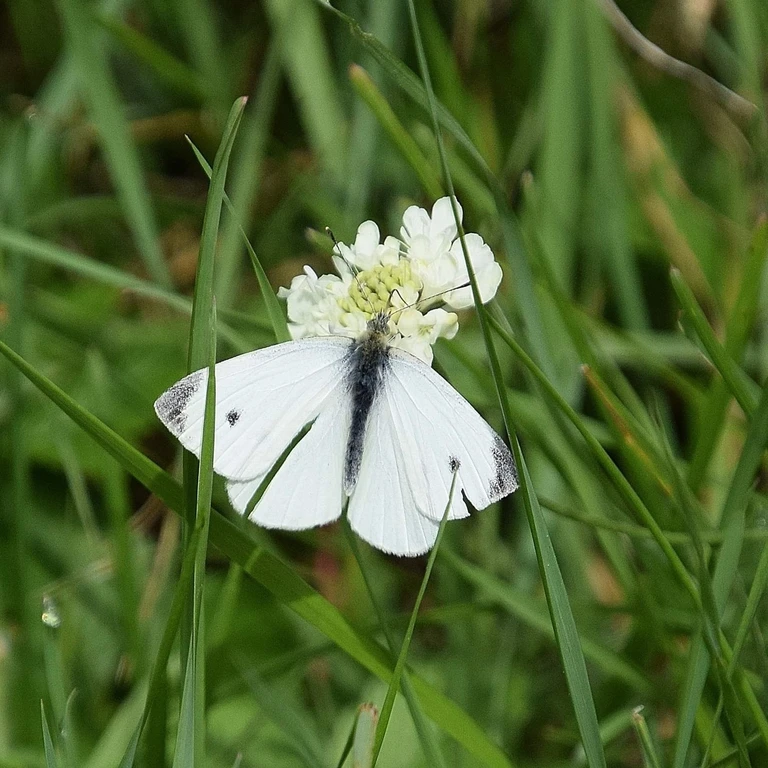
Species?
Pieris rapae
